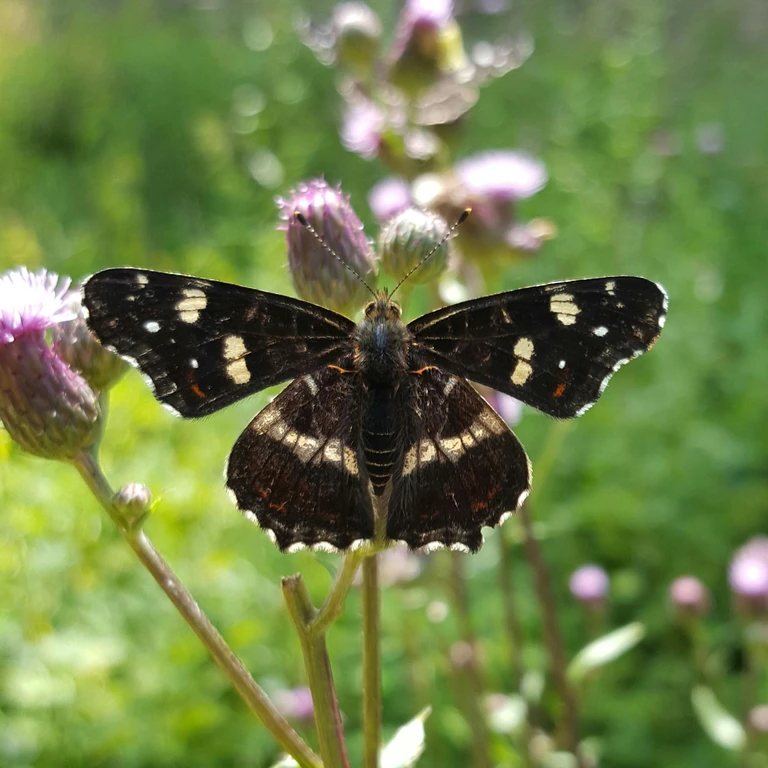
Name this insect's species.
Araschnia levana
